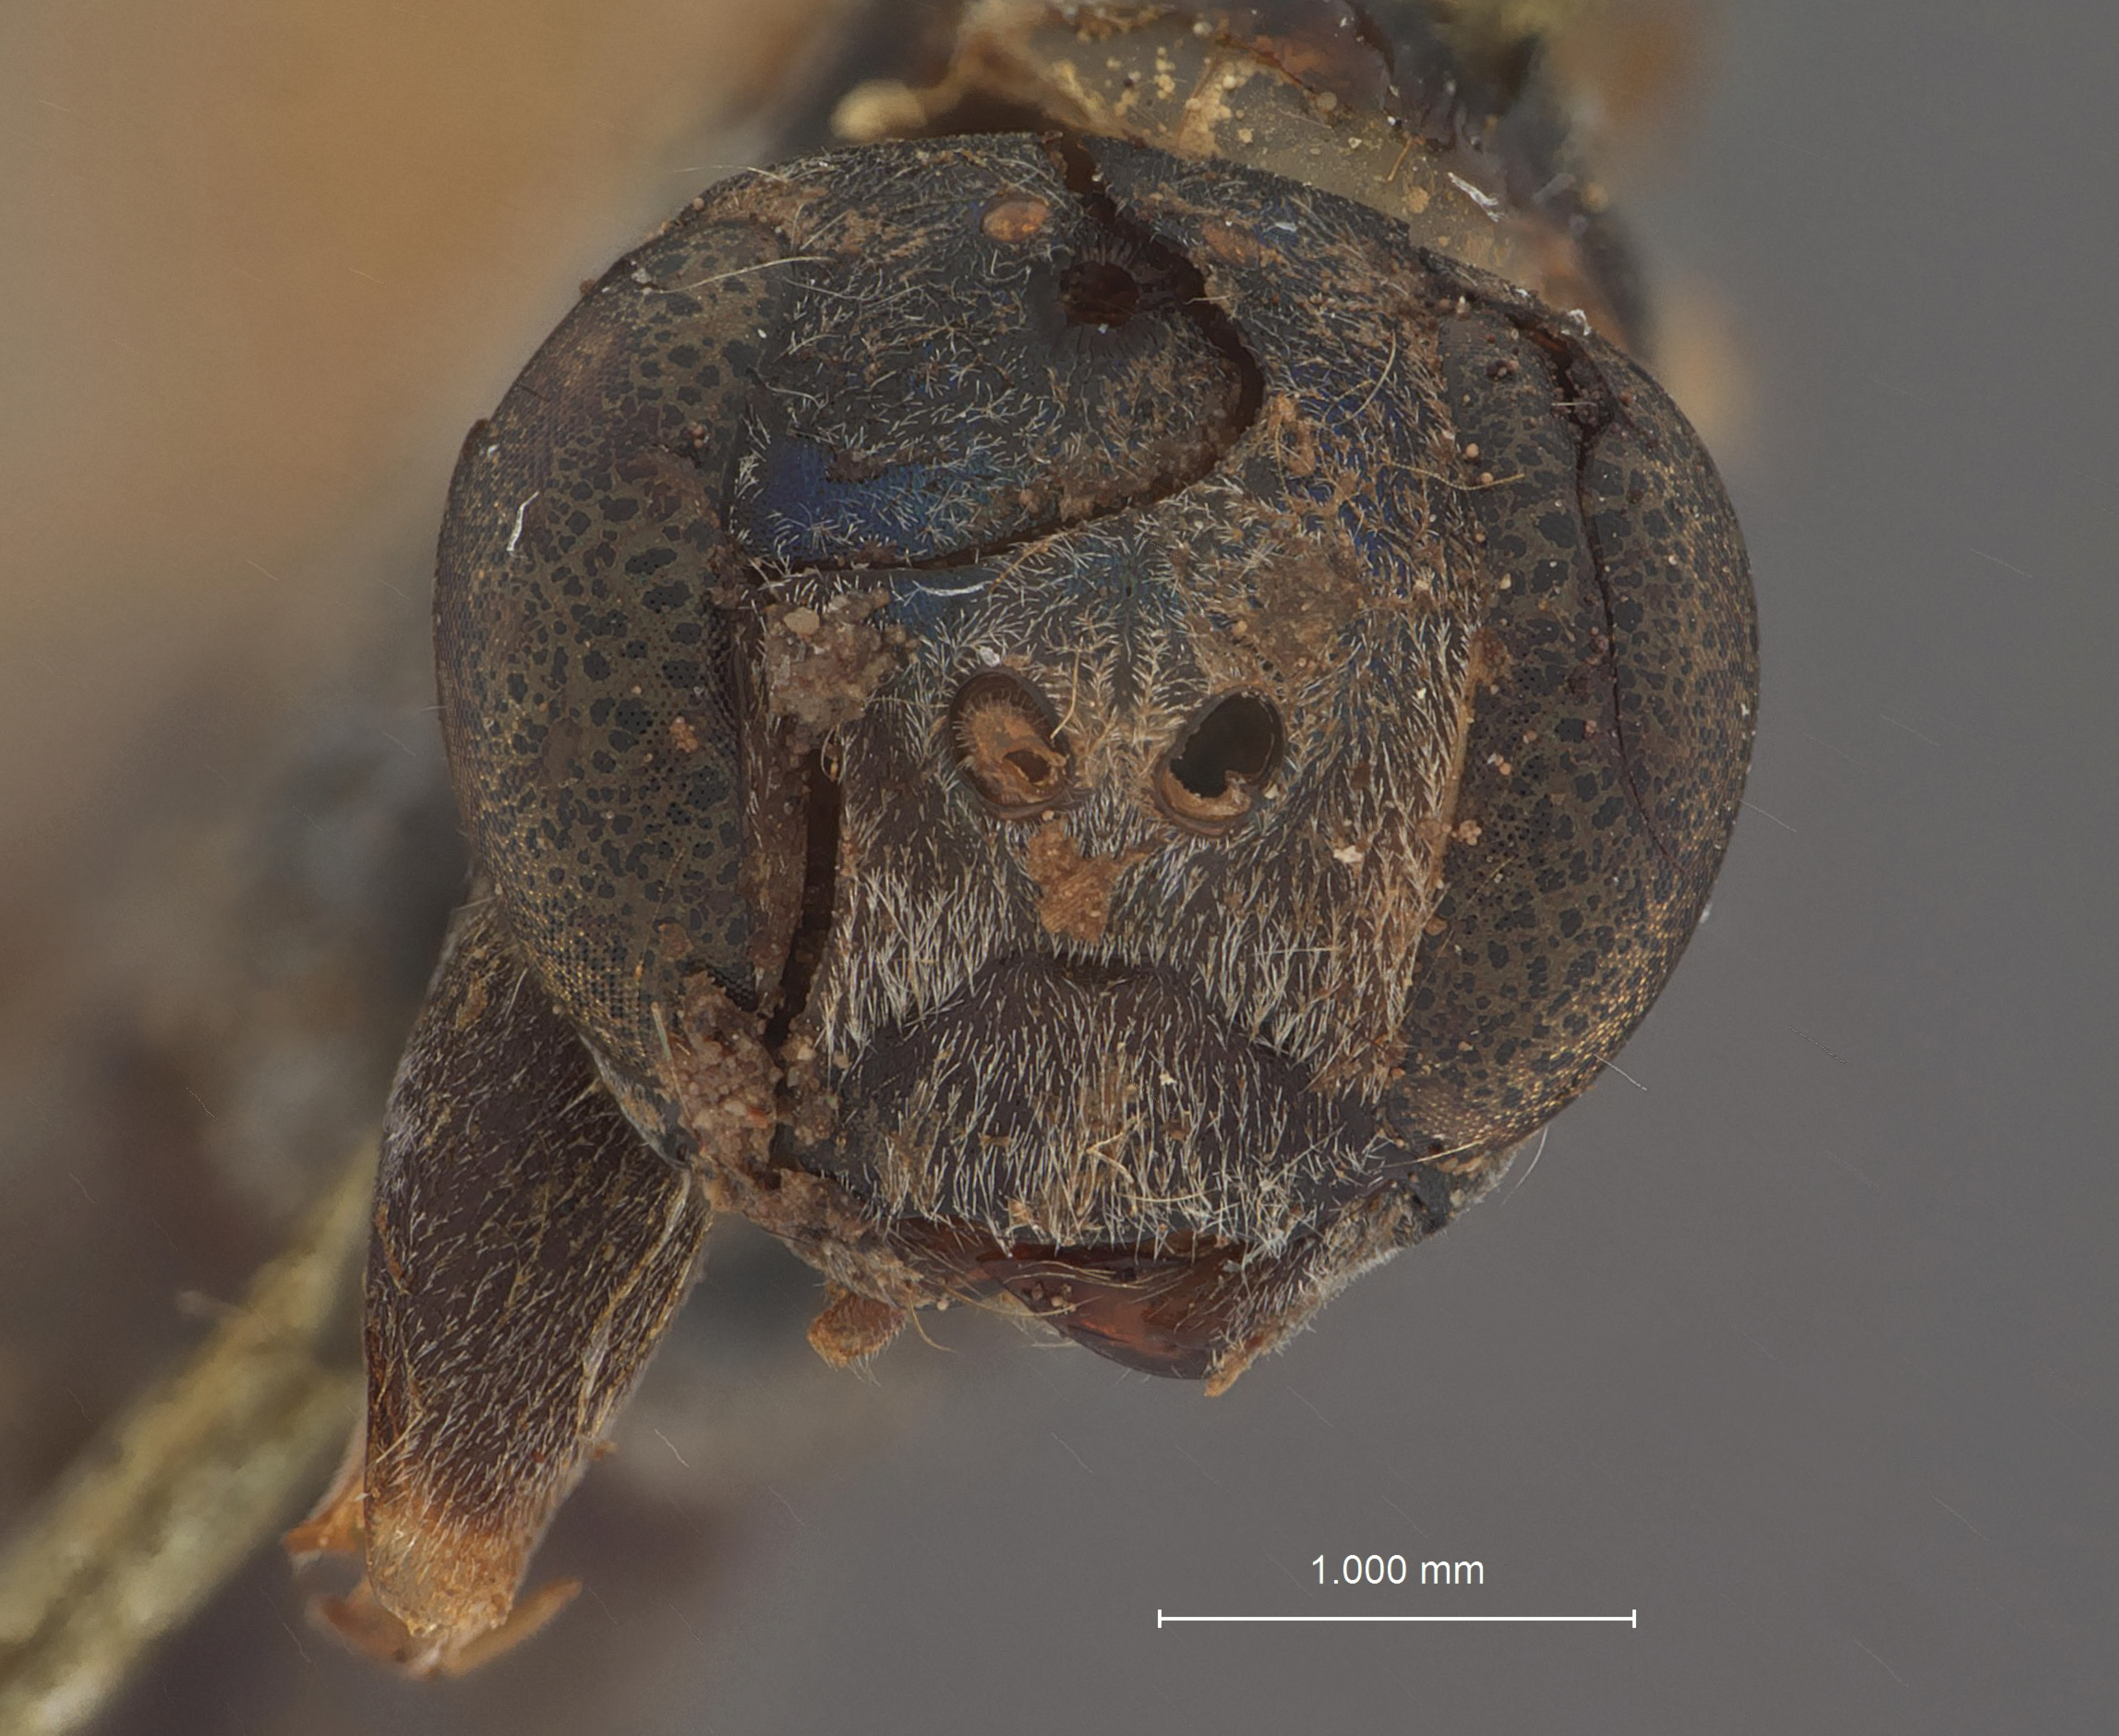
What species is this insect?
Auplopus gaumeri
